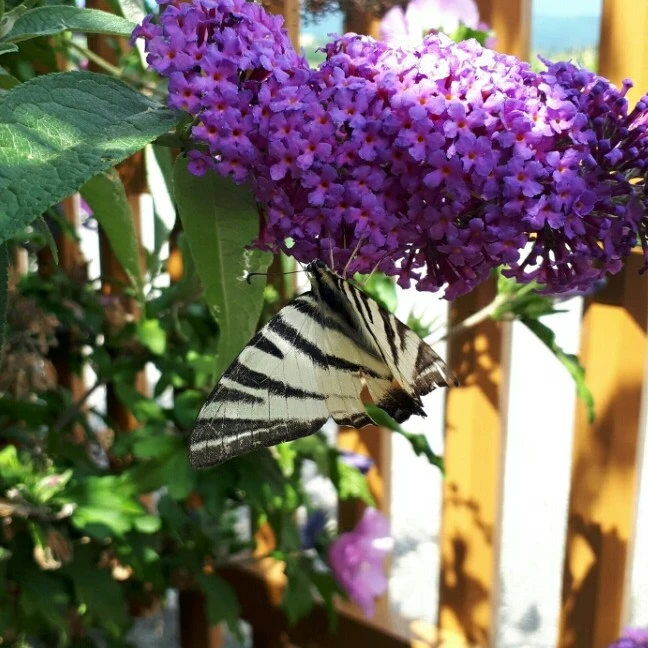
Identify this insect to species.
Iphiclides podalirius
